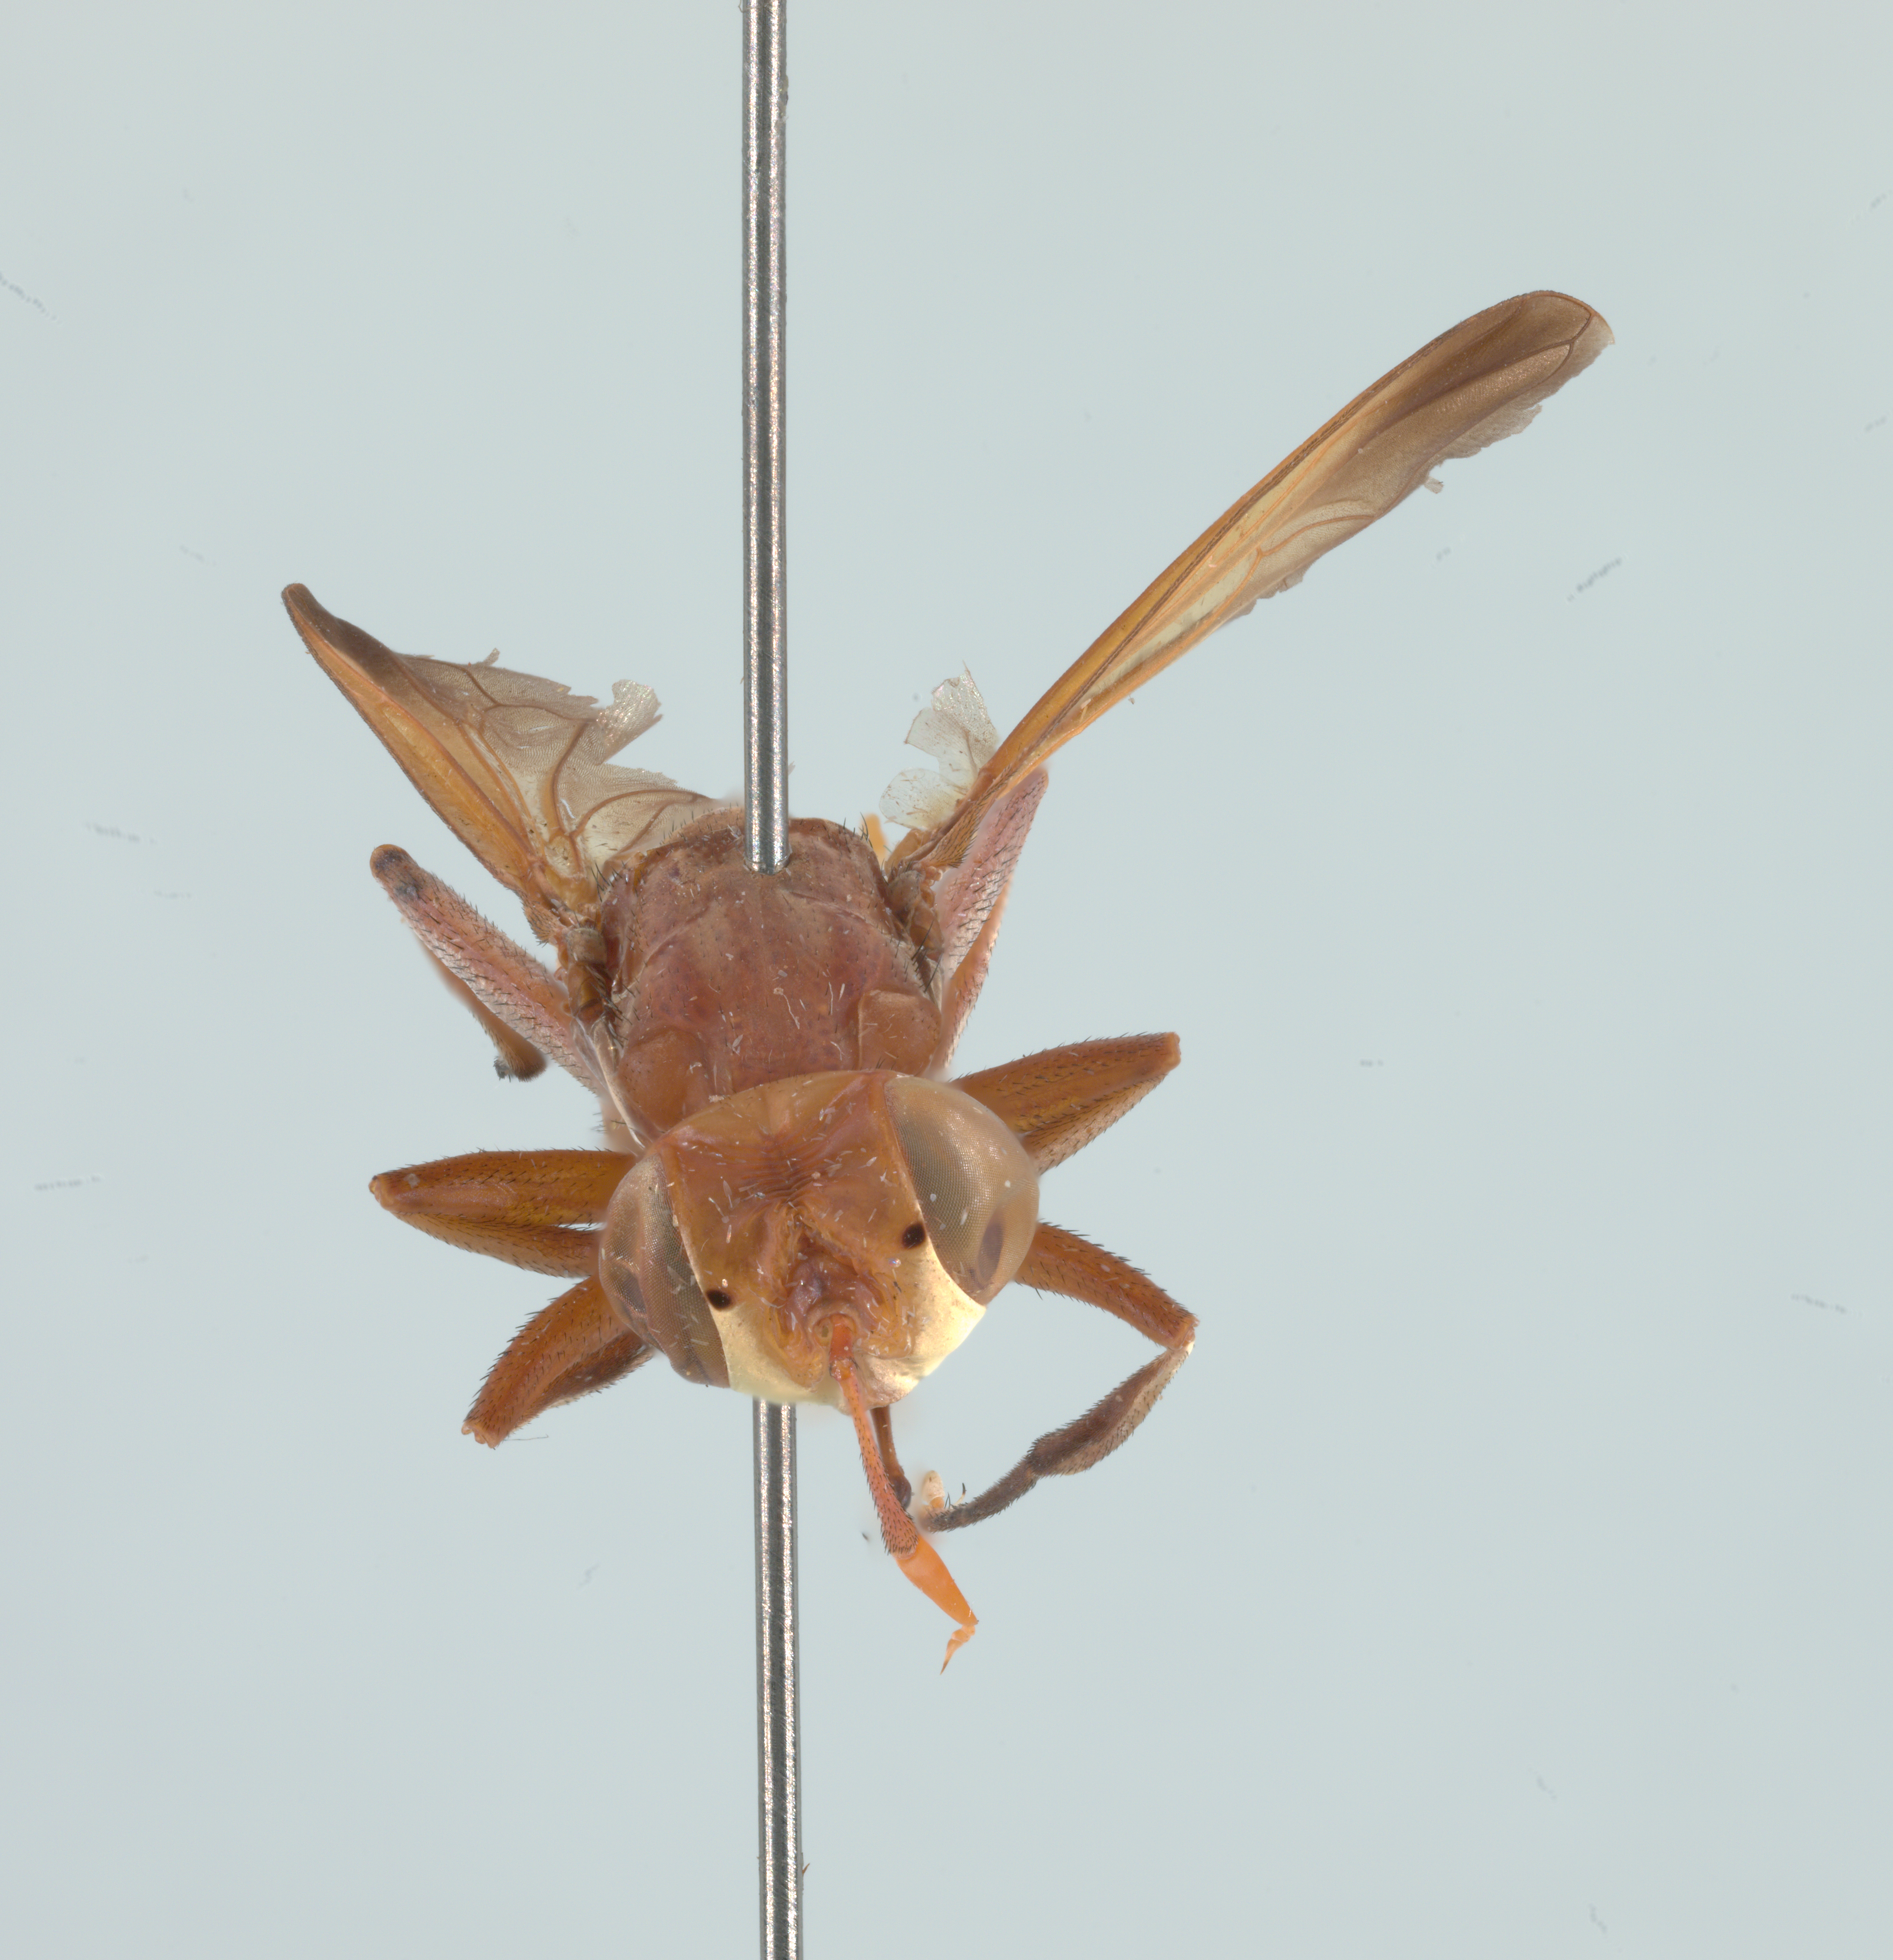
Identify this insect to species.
Conops nubeculipennis (also Conops nubeculosus)
